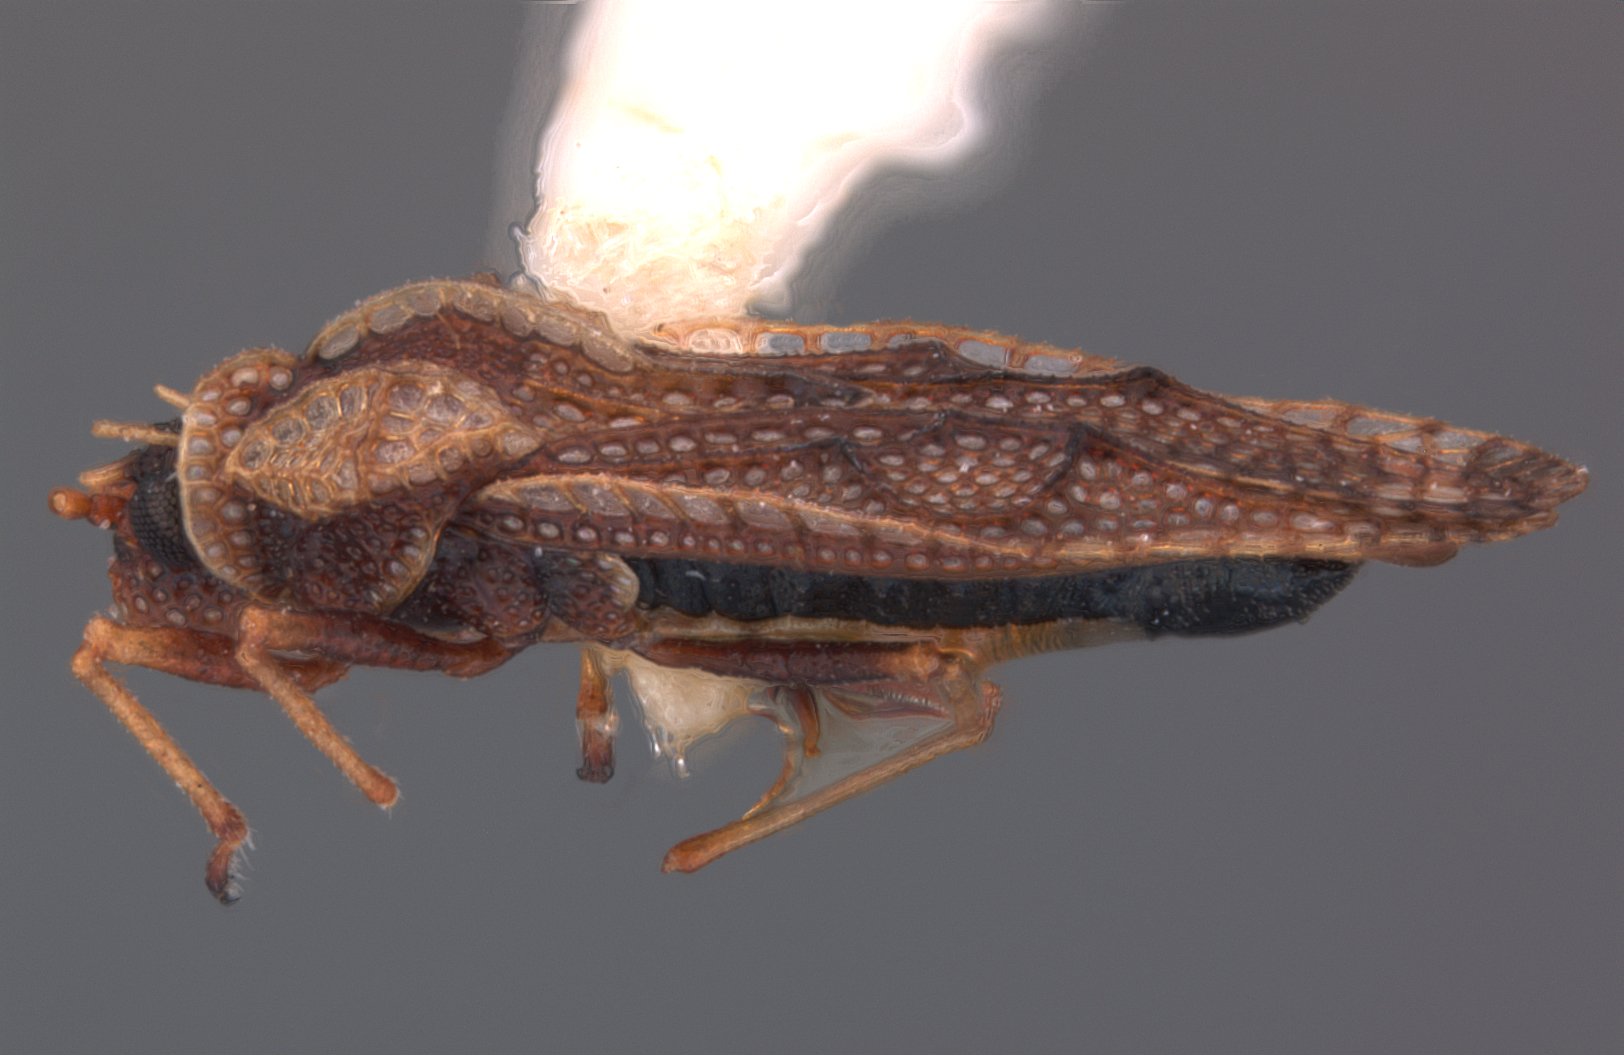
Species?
Monanthia pucallpana
